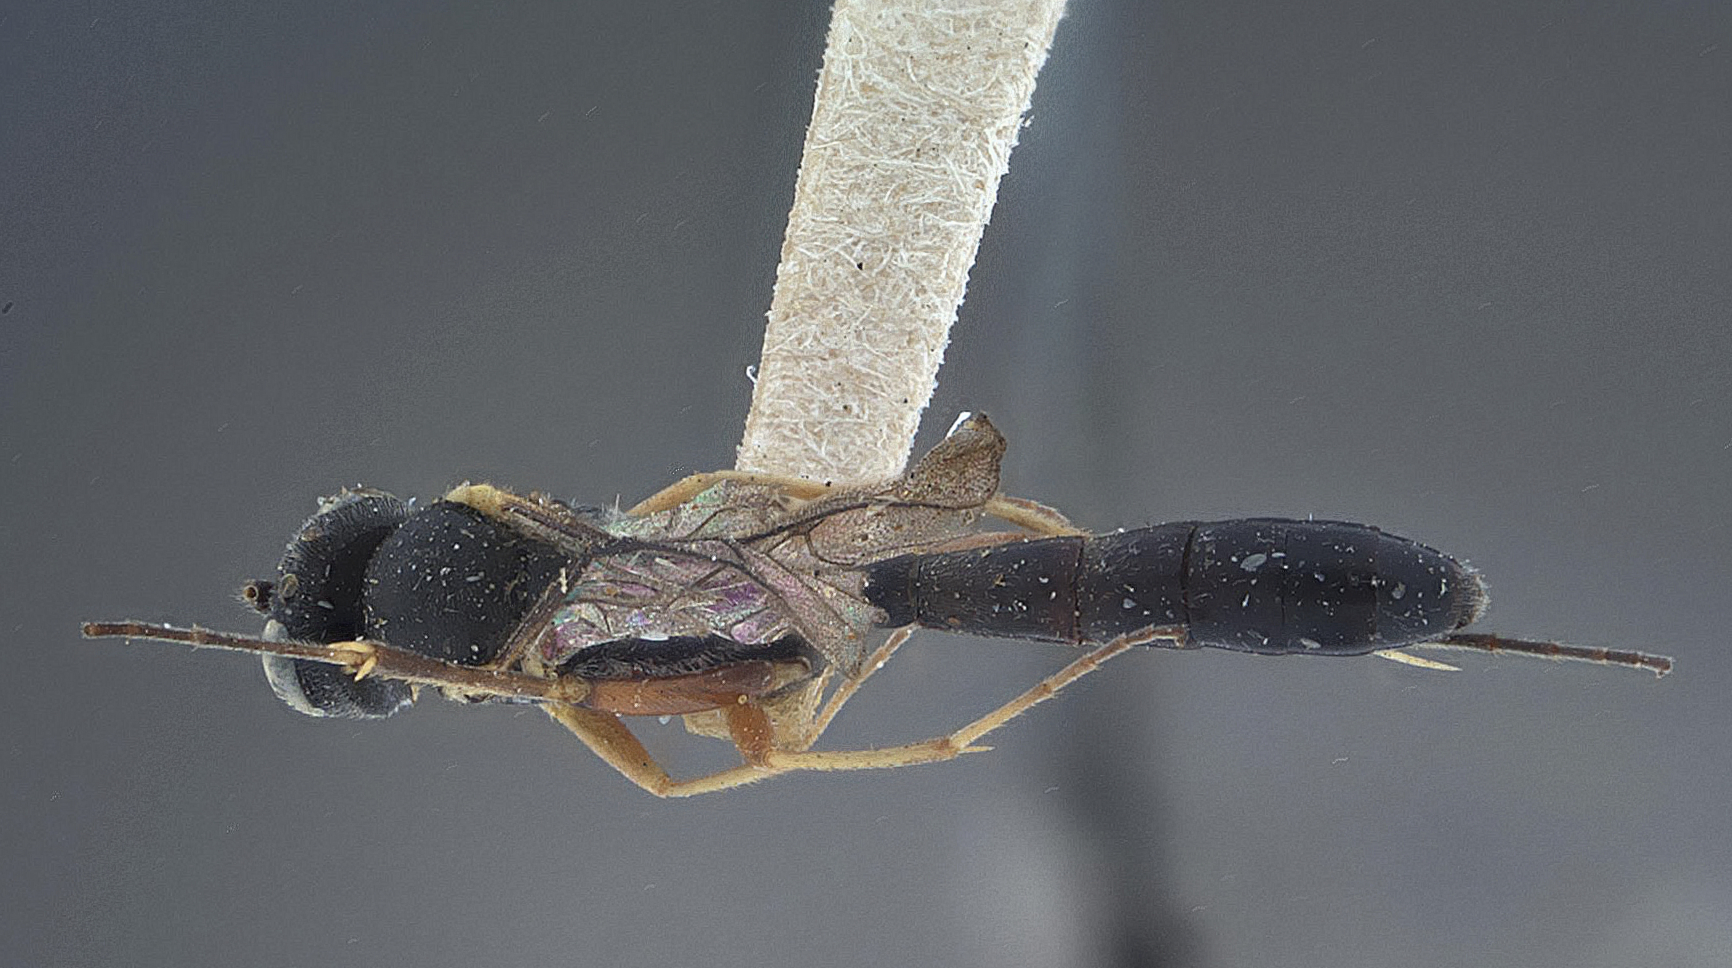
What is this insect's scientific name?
Casinaria coloradensis
